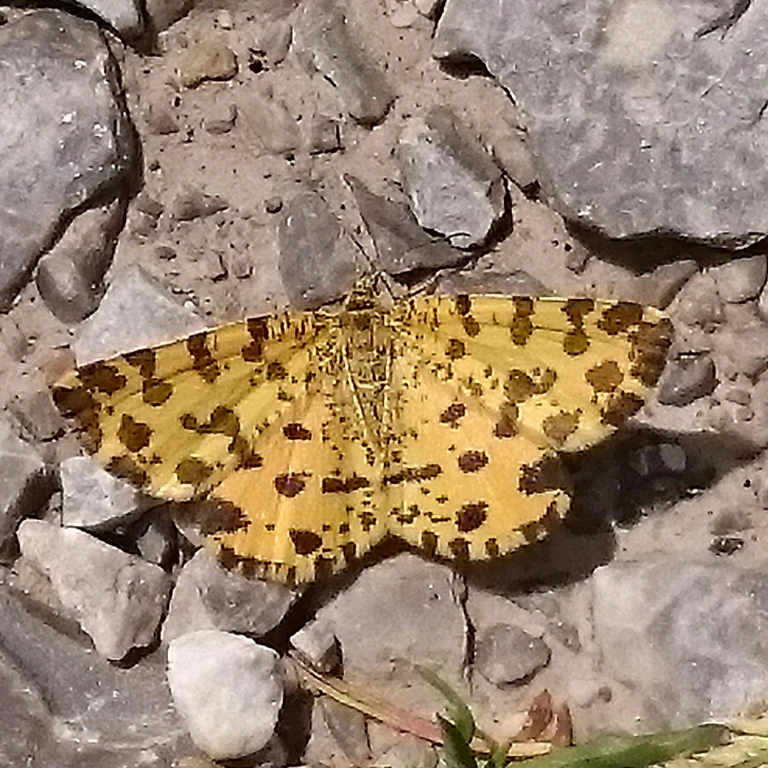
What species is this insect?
Pseudopanthera macularia
